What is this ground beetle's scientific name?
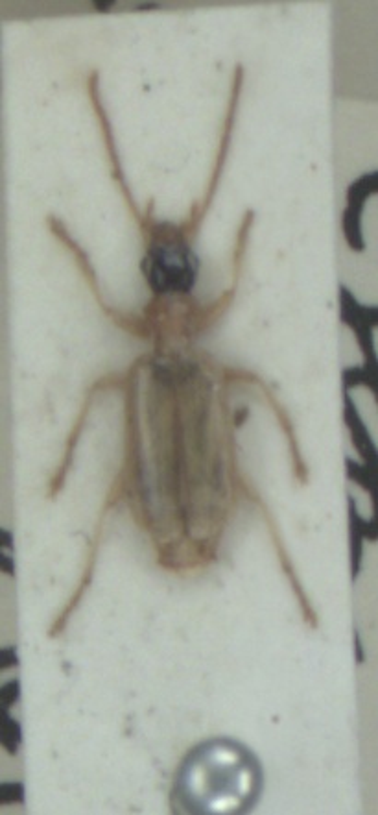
Demetrias atricapillus
